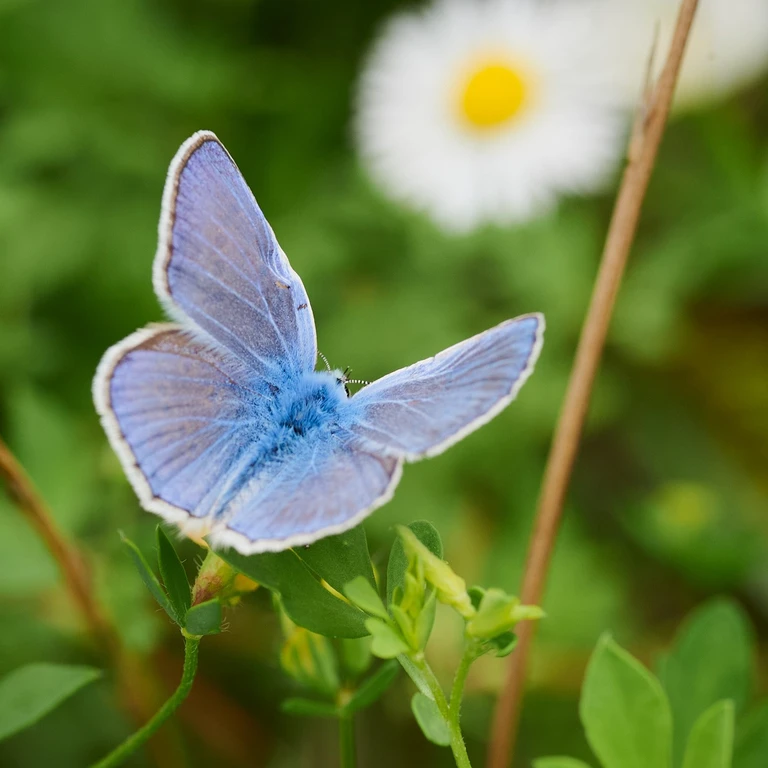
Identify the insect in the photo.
Polyommatus icarus
